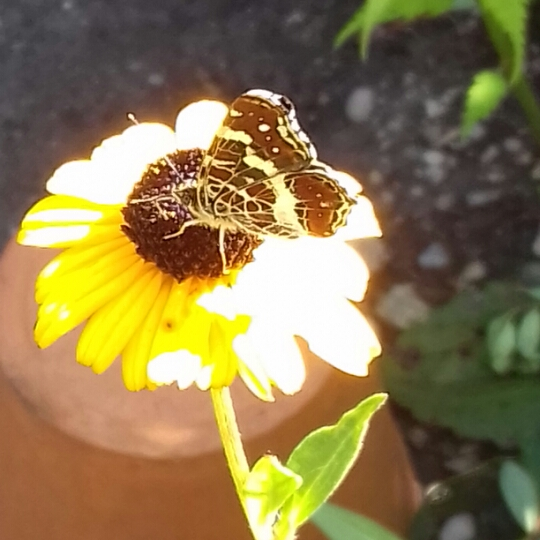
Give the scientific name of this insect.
Araschnia levana
